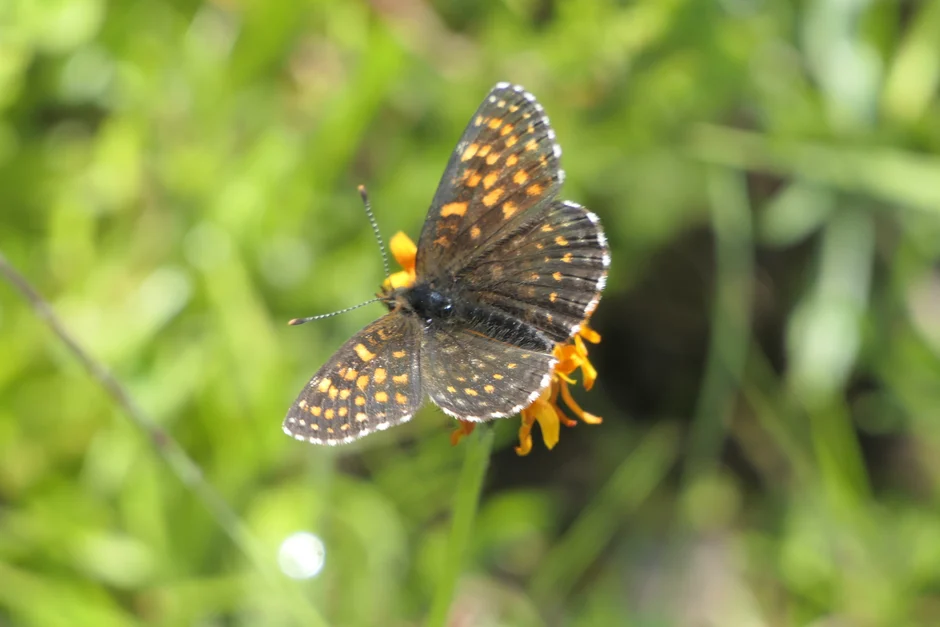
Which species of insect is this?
Melitaea diamina
